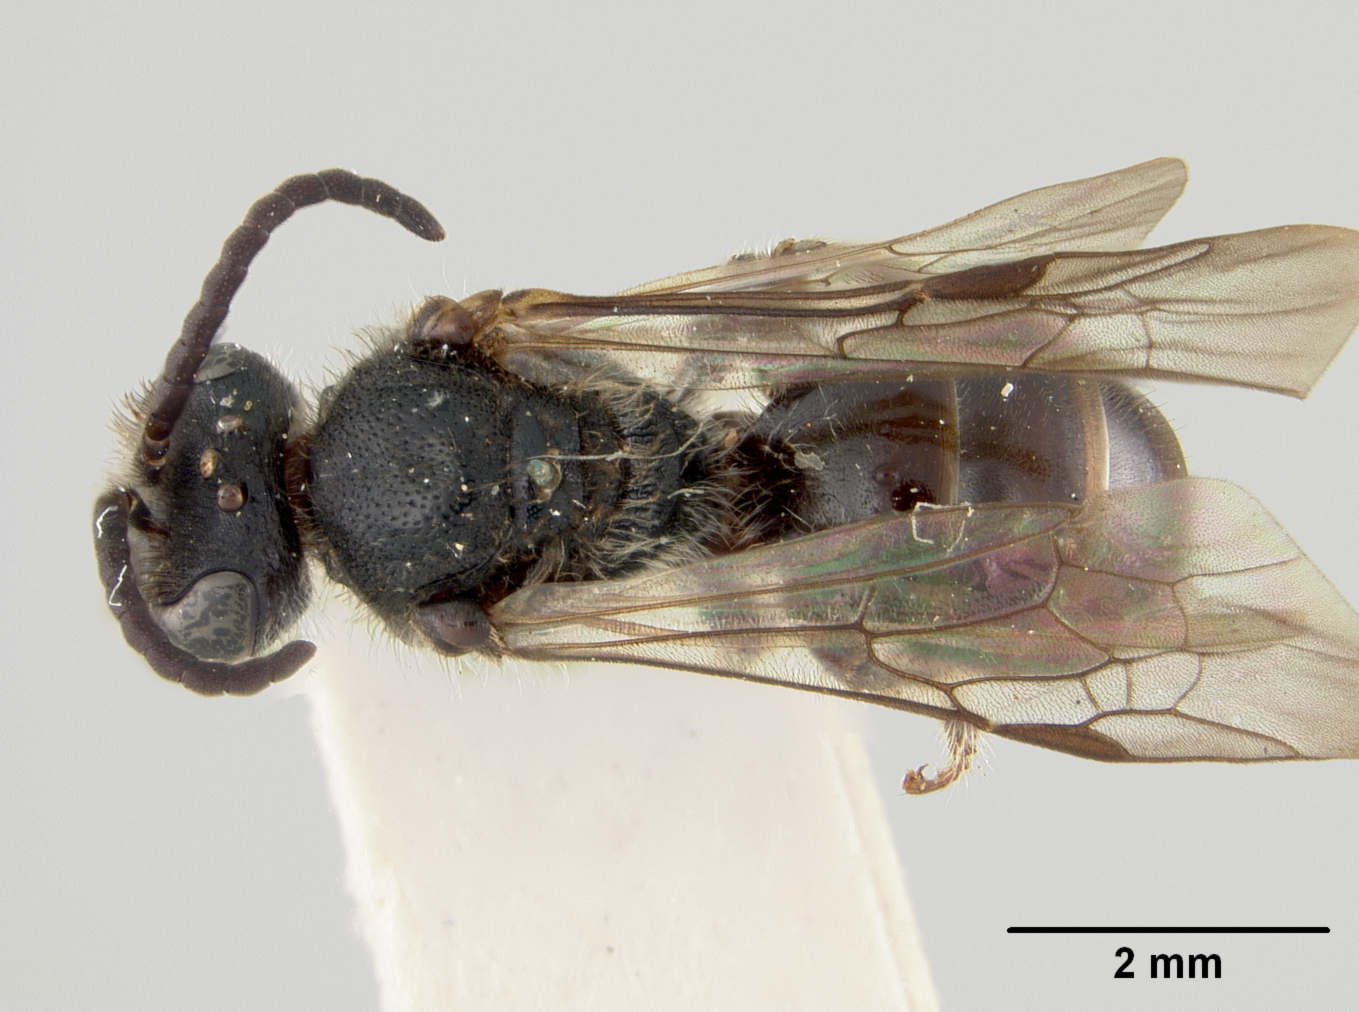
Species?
Parasphecodes infrahirtus
